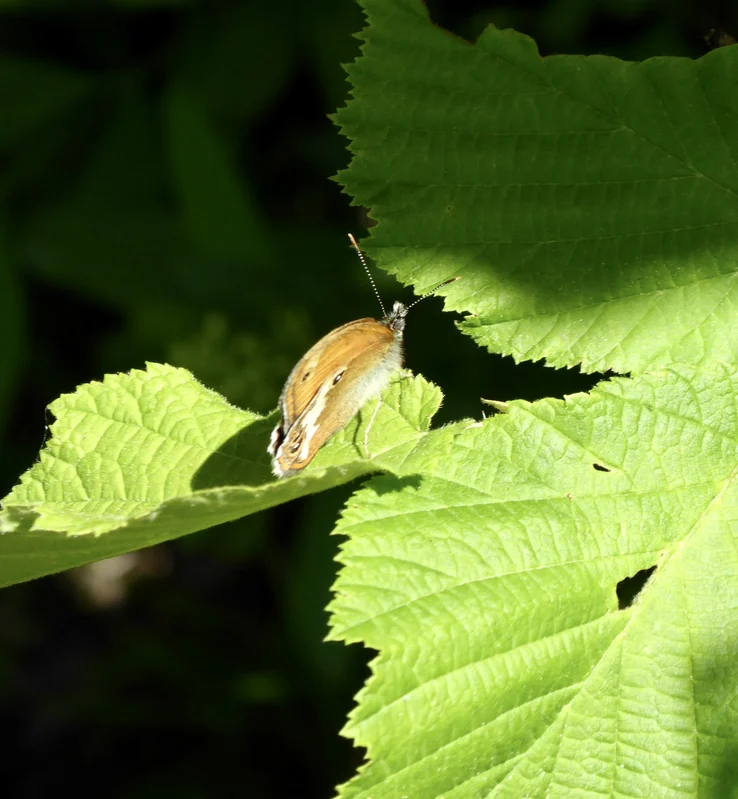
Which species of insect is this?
Coenonympha arcania
